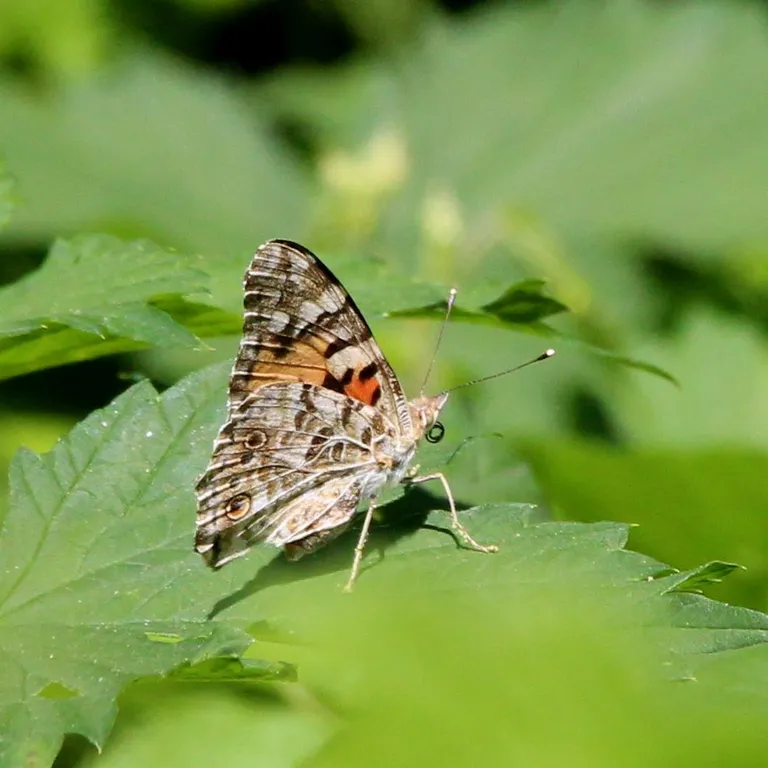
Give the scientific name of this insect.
Vanessa cardui
